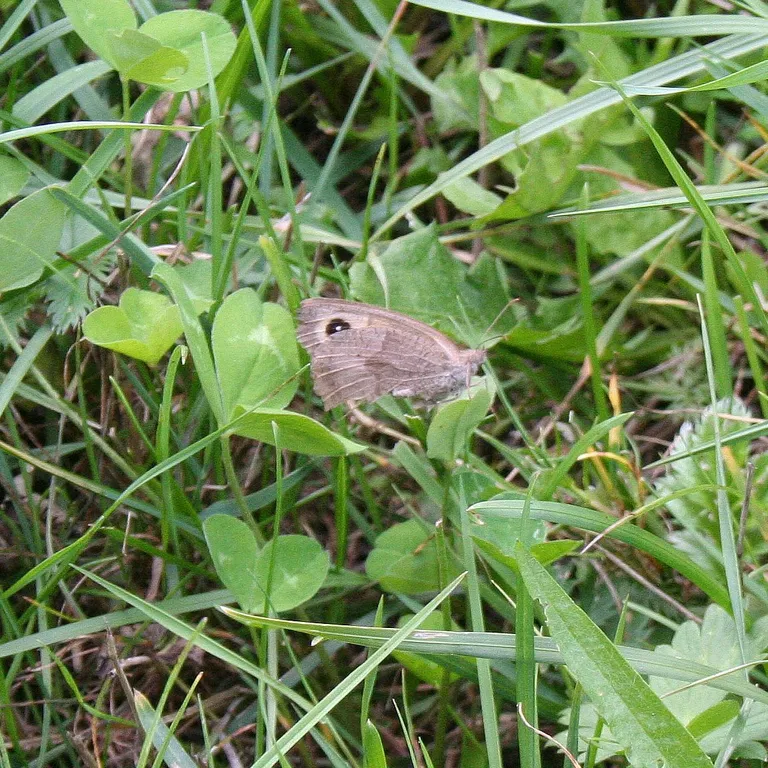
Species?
Maniola jurtina
